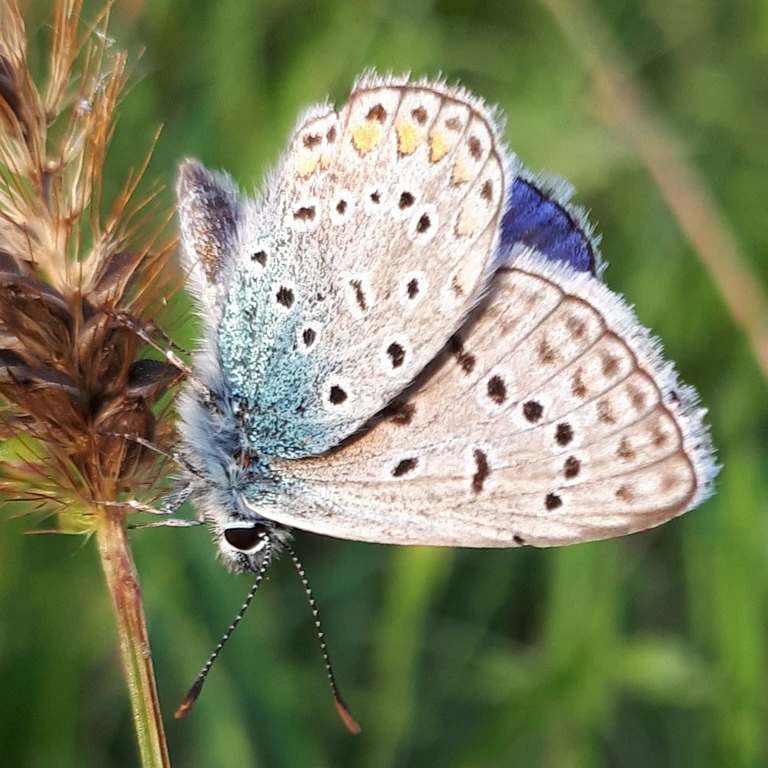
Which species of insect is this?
Polyommatus icarus
